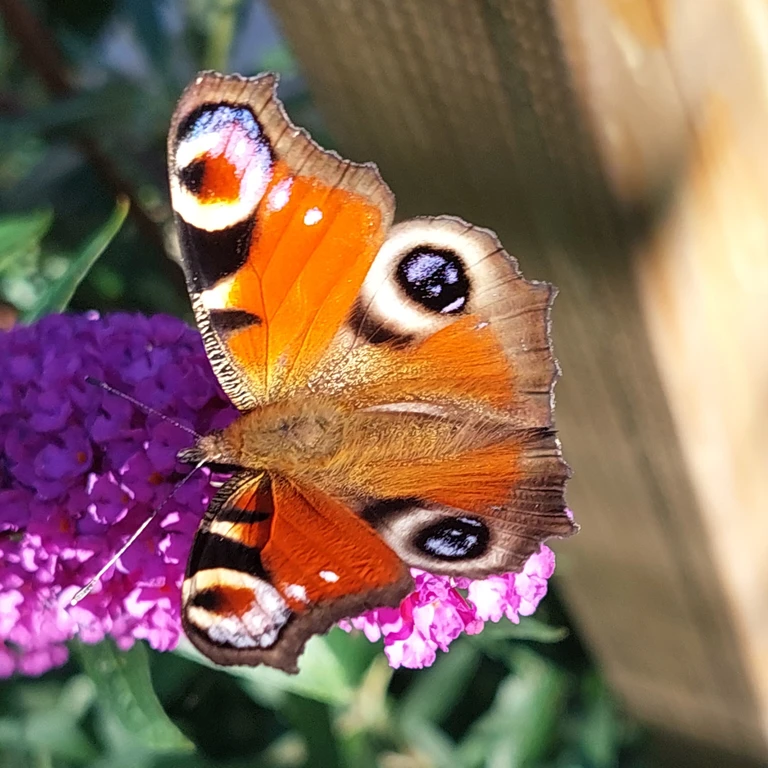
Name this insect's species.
Aglais io
